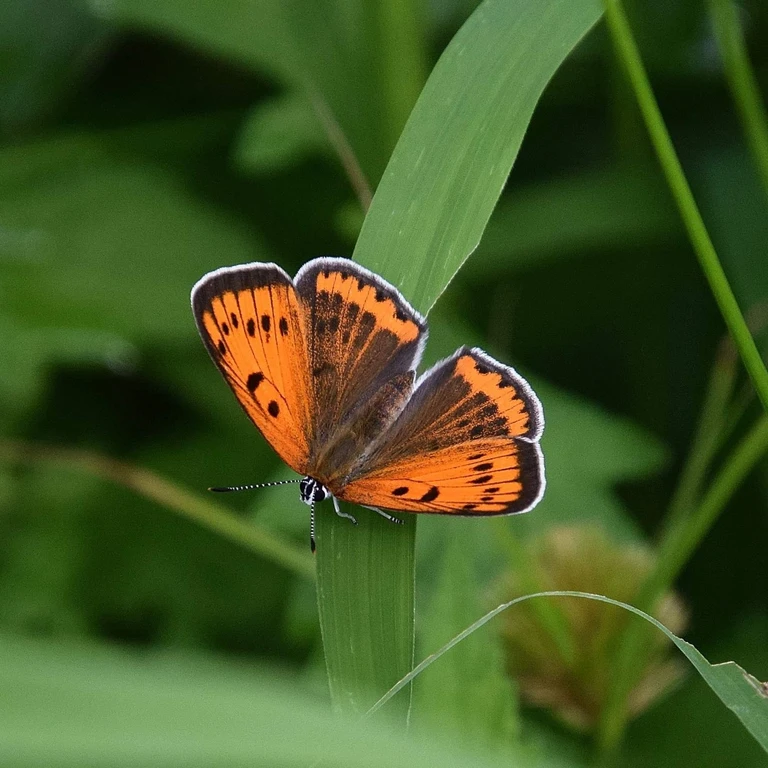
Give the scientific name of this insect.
Lycaena dispar
